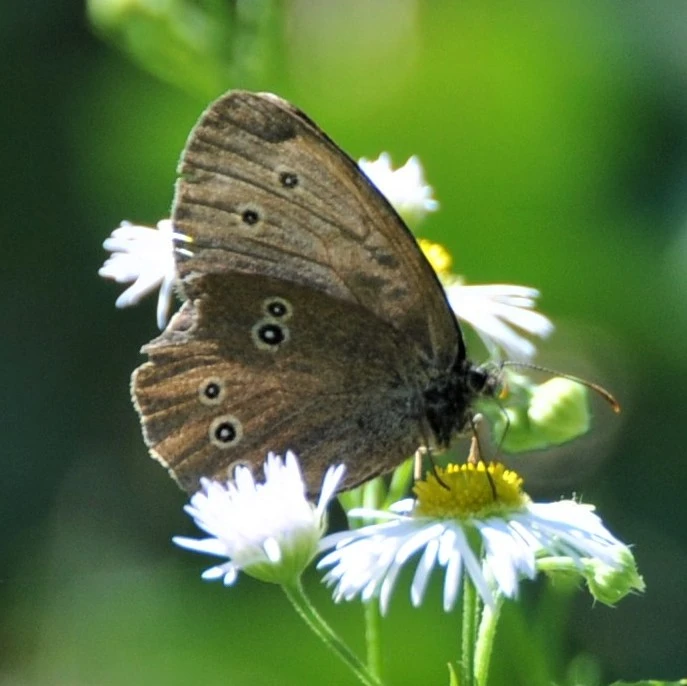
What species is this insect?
Aphantopus hyperantus
